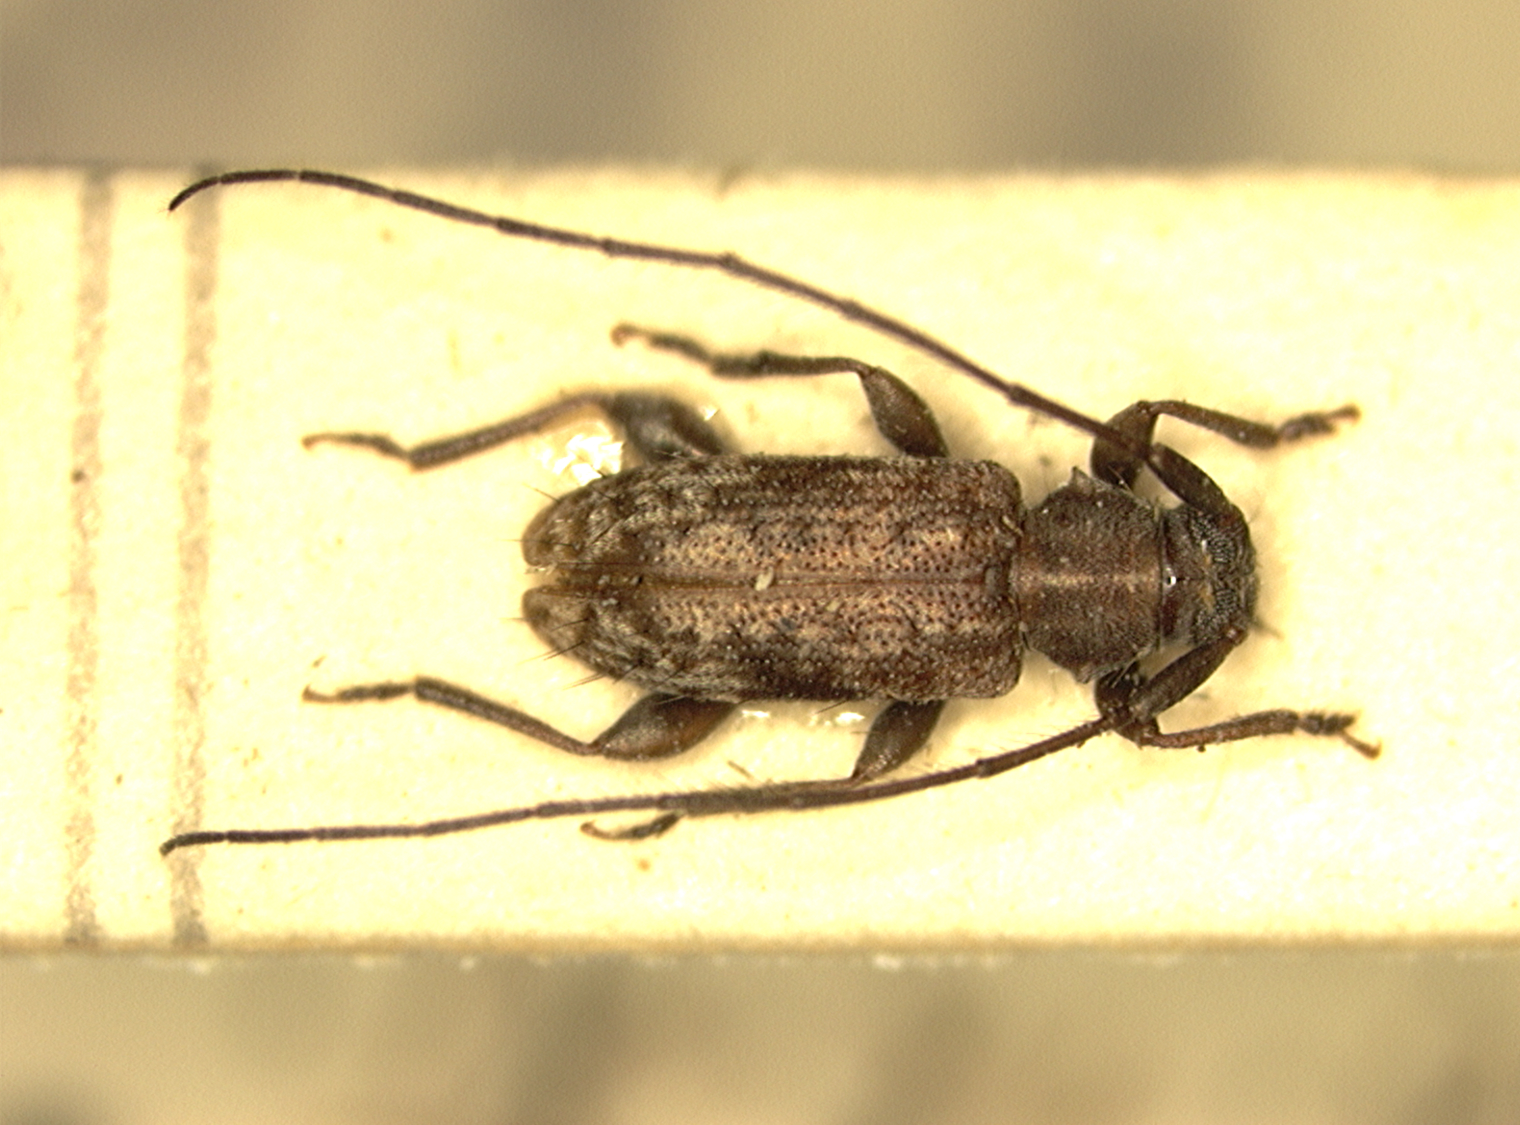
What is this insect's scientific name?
Aegocidnexocentrus tippmanni
